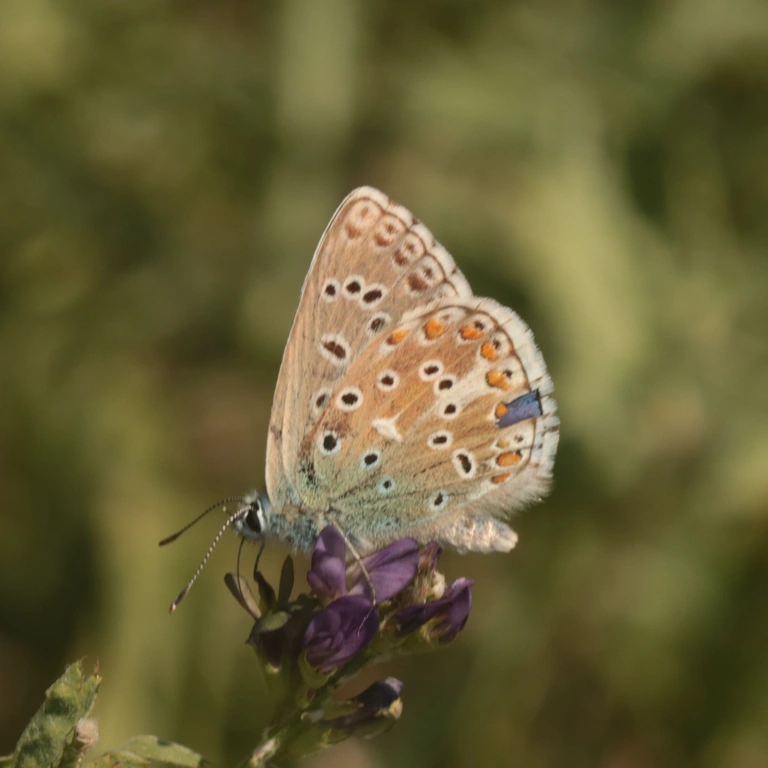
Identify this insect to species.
Lysandra bellargus
